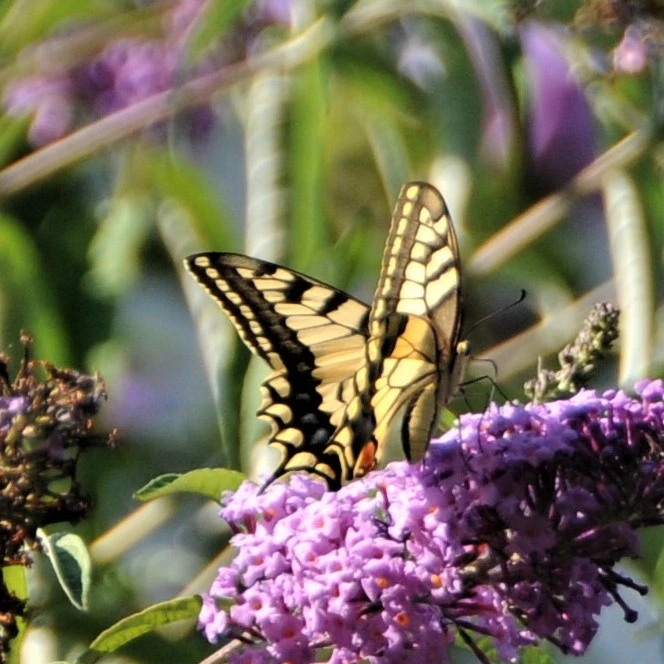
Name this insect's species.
Papilio machaon
